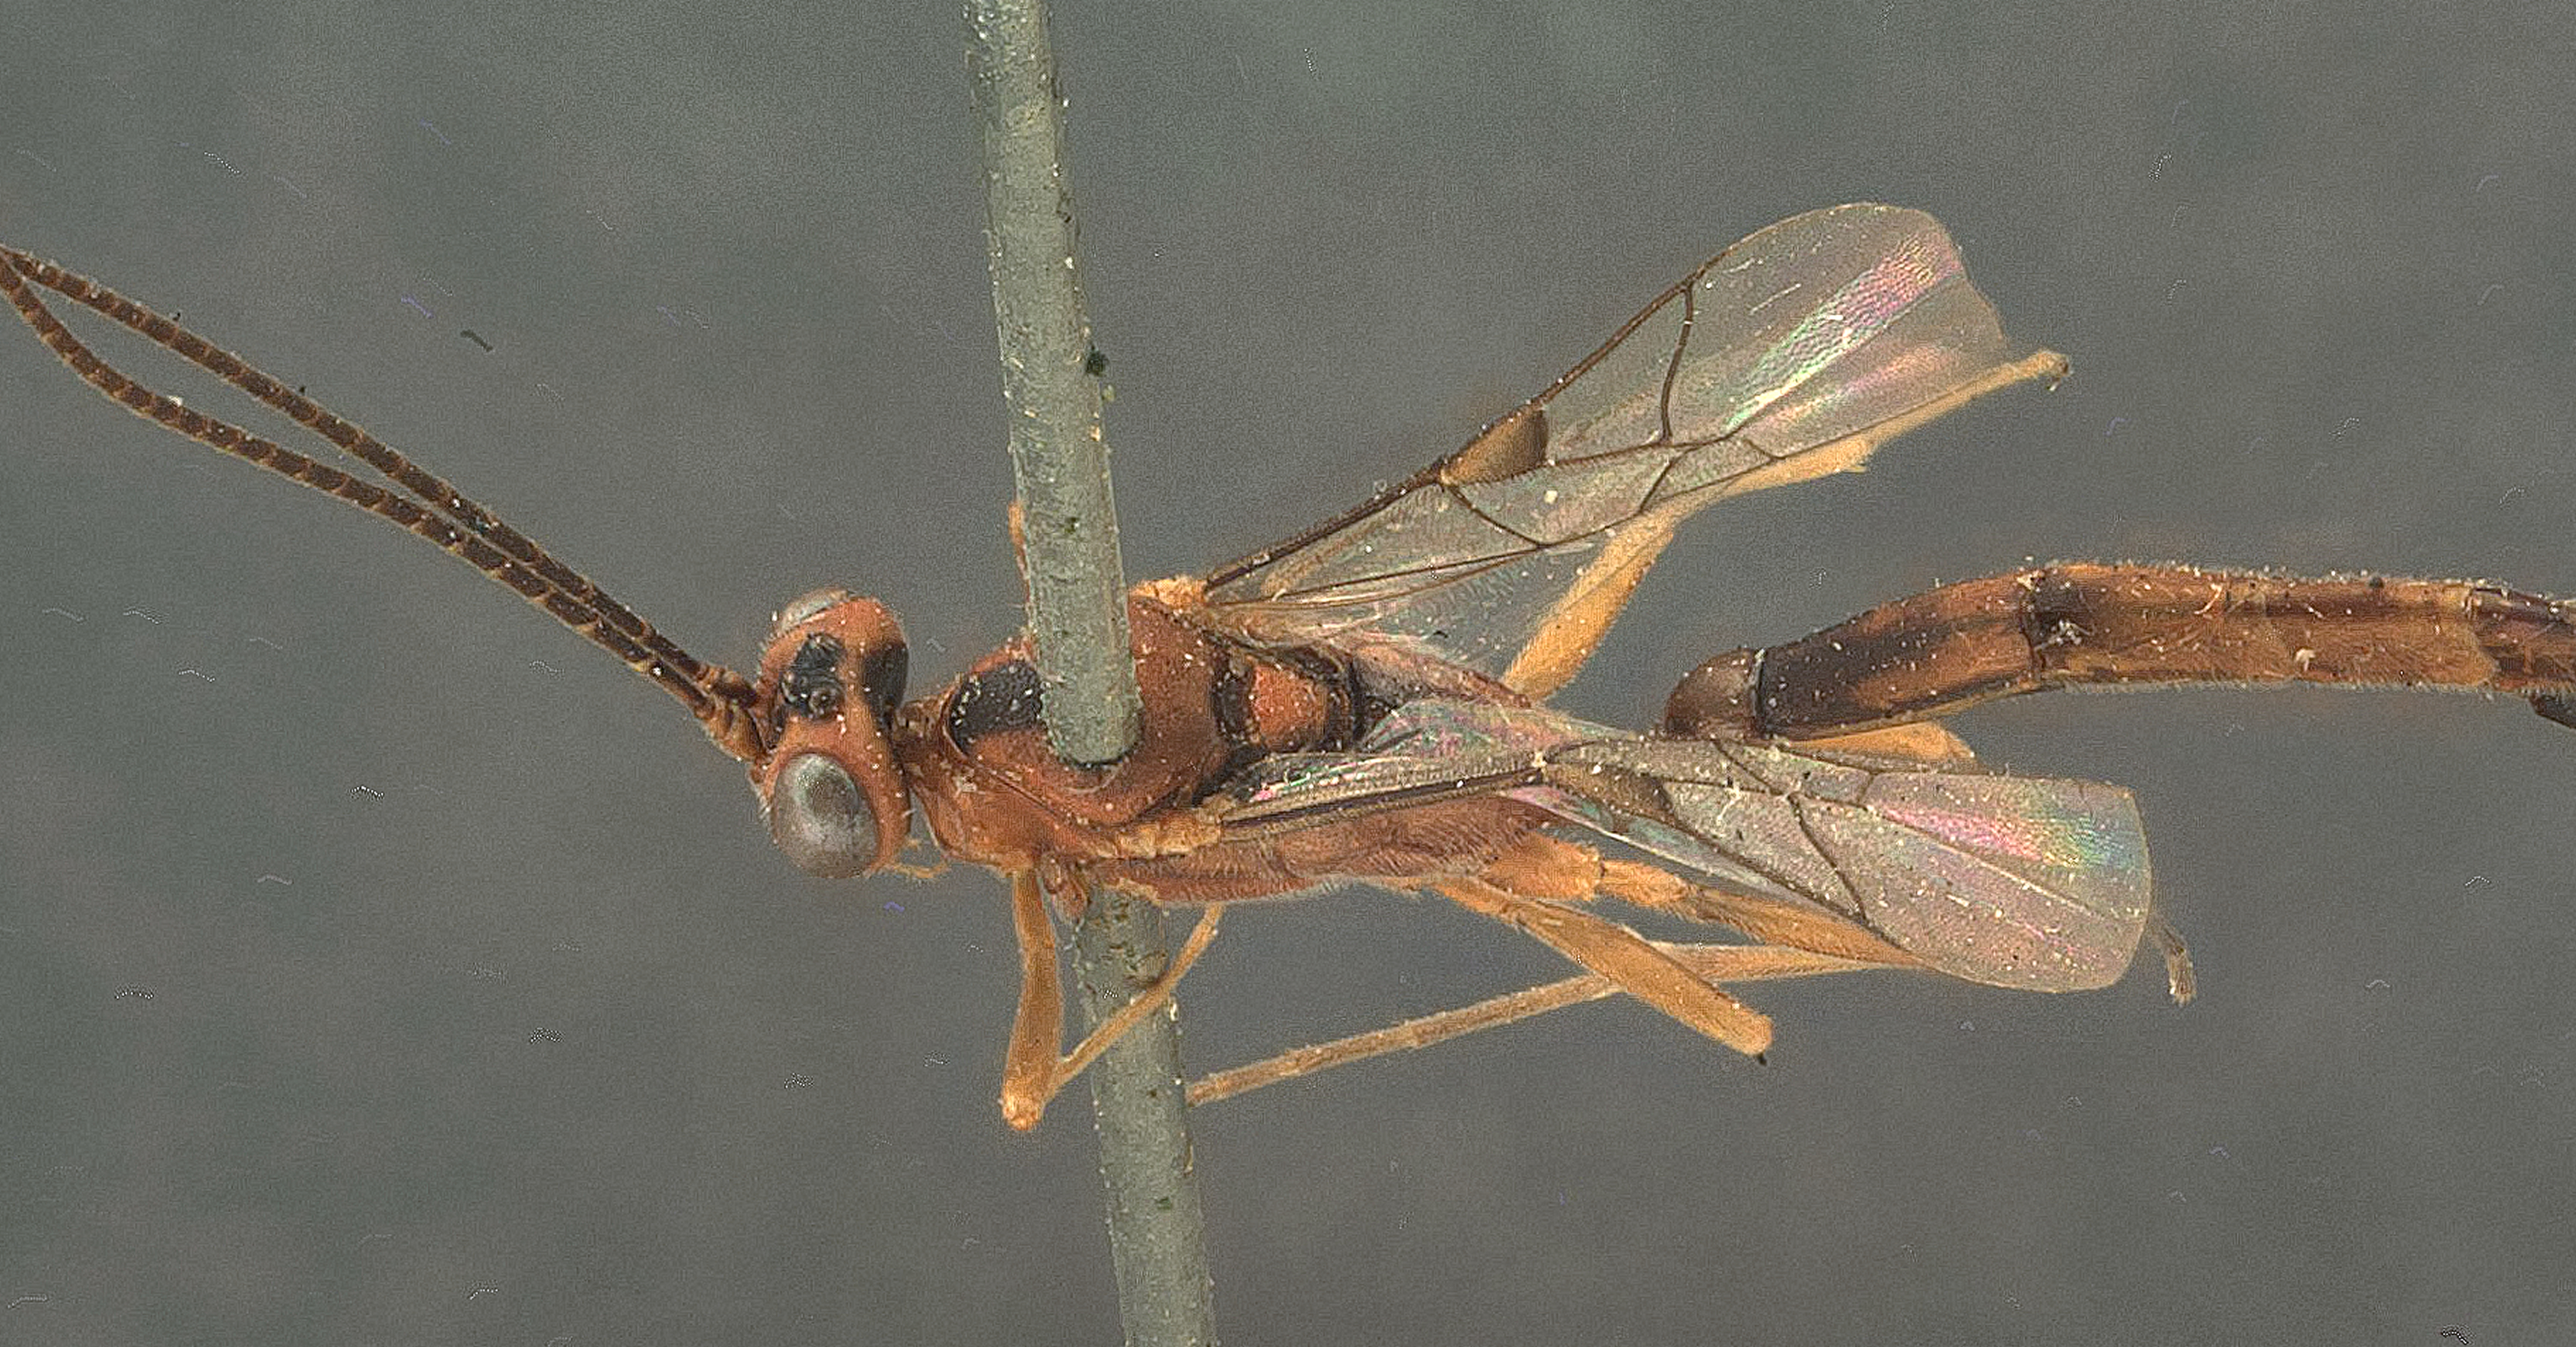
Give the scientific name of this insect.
Cremastus ruficeps
